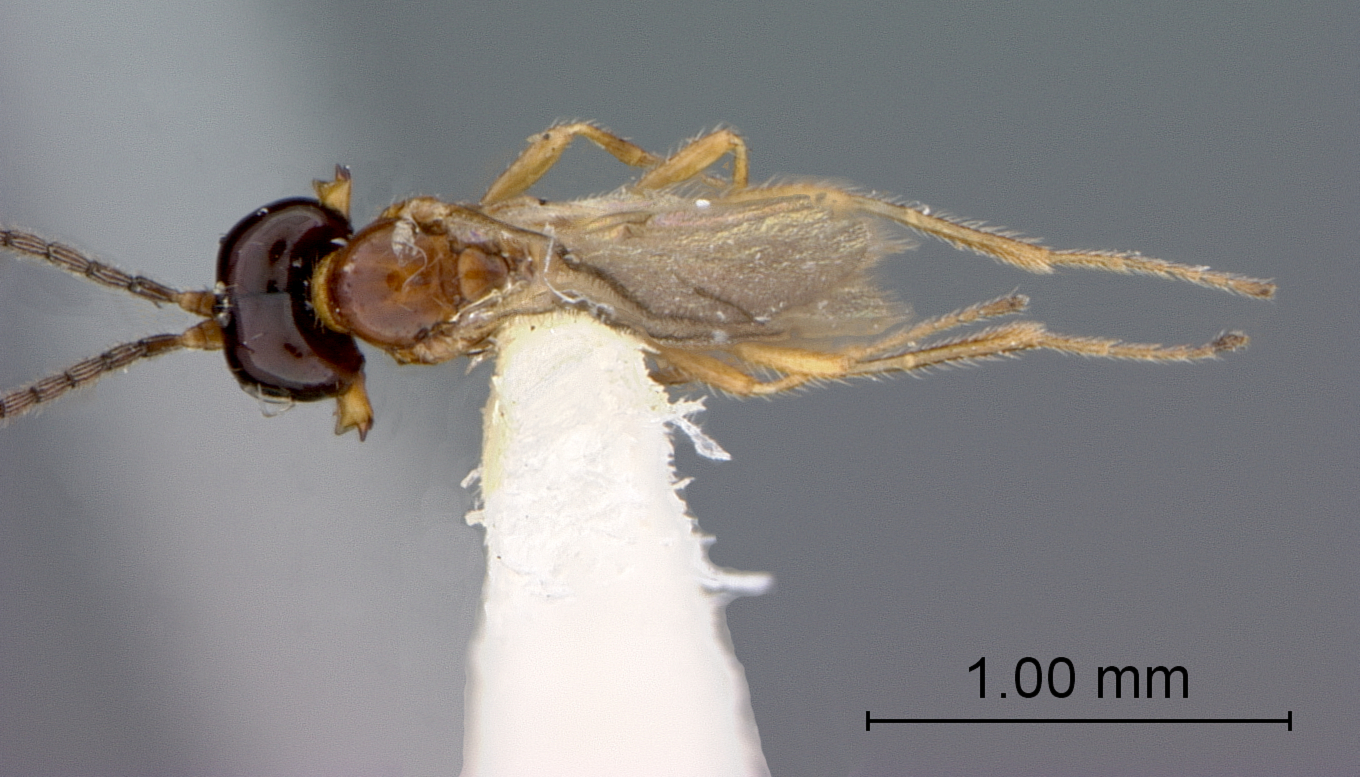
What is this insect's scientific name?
Synaldis blantoni
